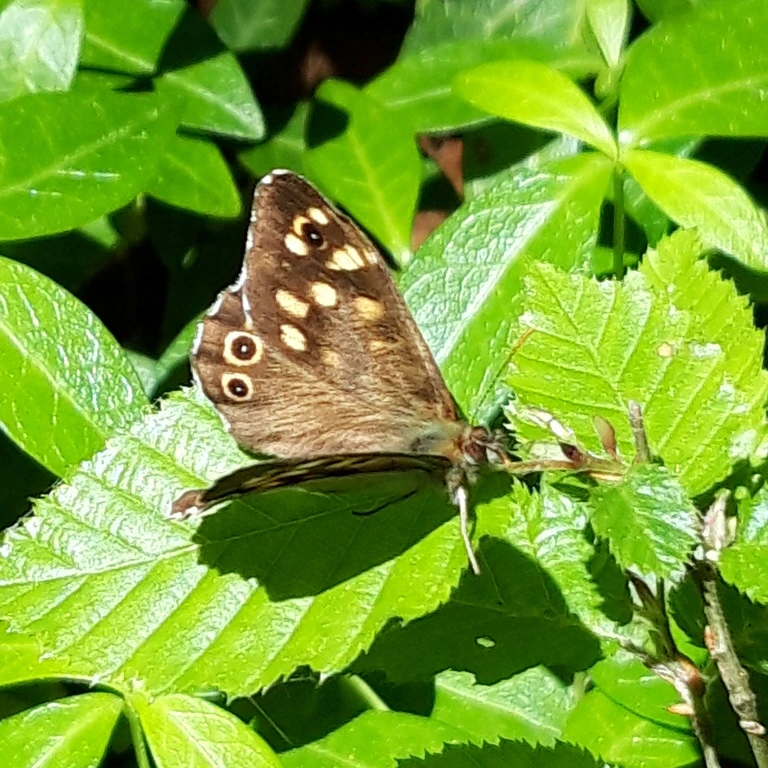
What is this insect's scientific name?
Pararge aegeria
